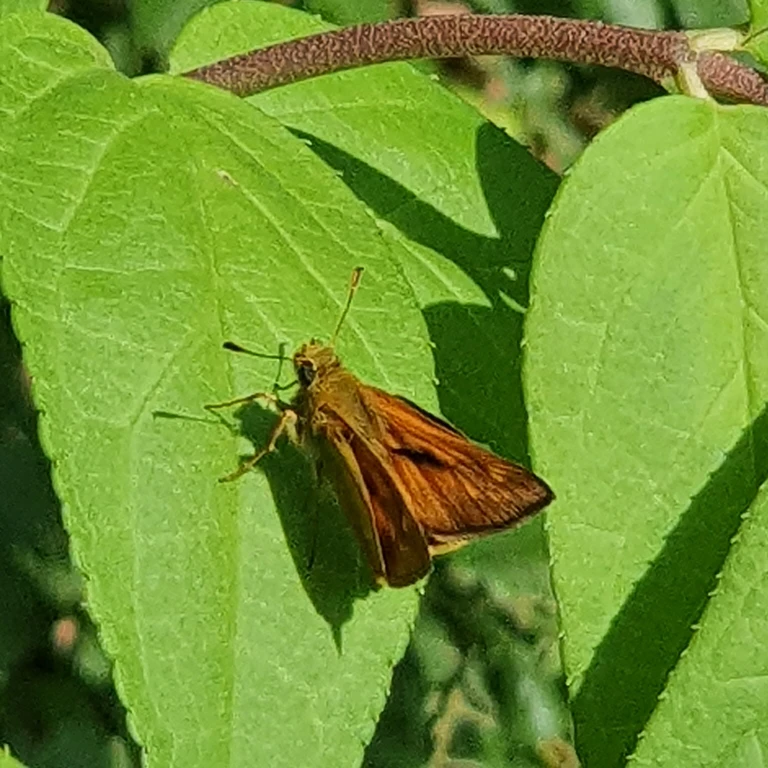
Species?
Ochlodes sylvanus (also Ochlodes venata)
